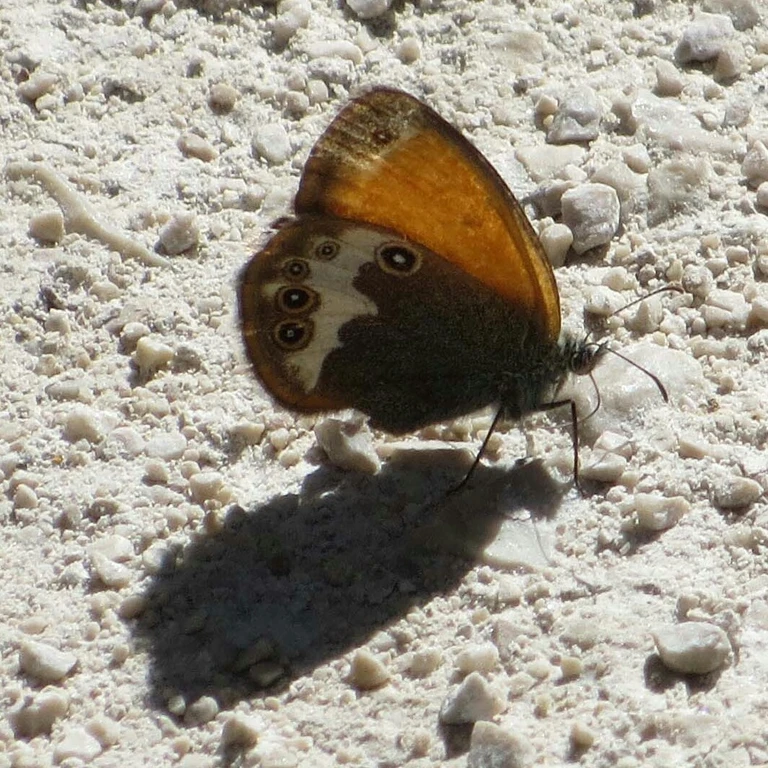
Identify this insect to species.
Coenonympha arcania
